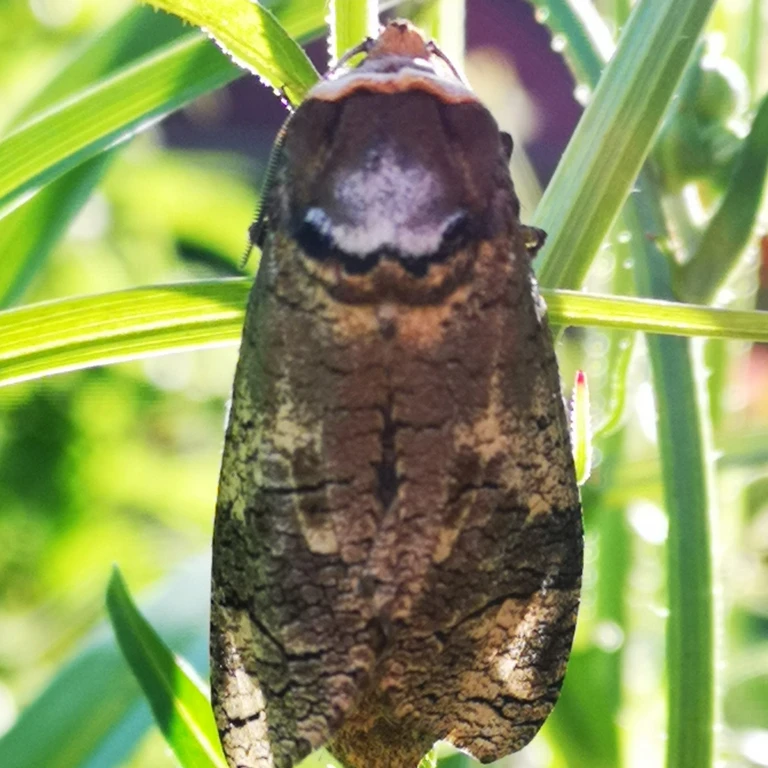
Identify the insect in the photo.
Cossus cossus
